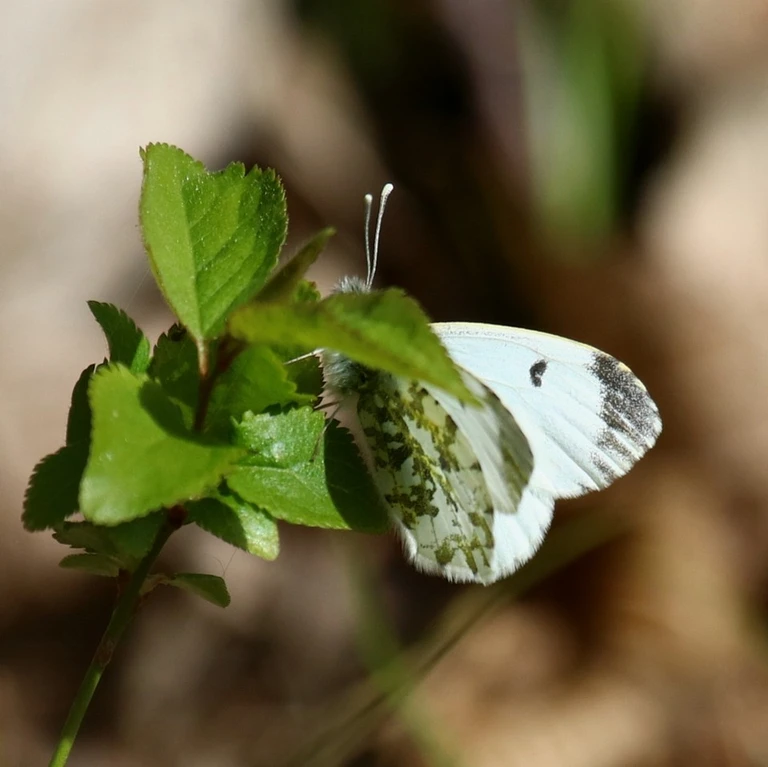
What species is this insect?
Anthocharis cardamines
